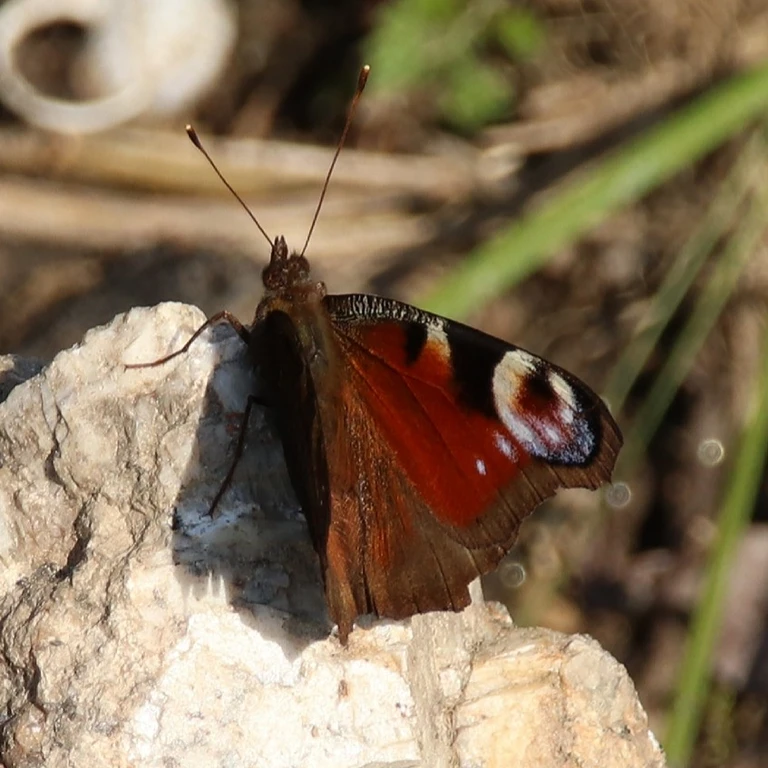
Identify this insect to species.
Aglais io
